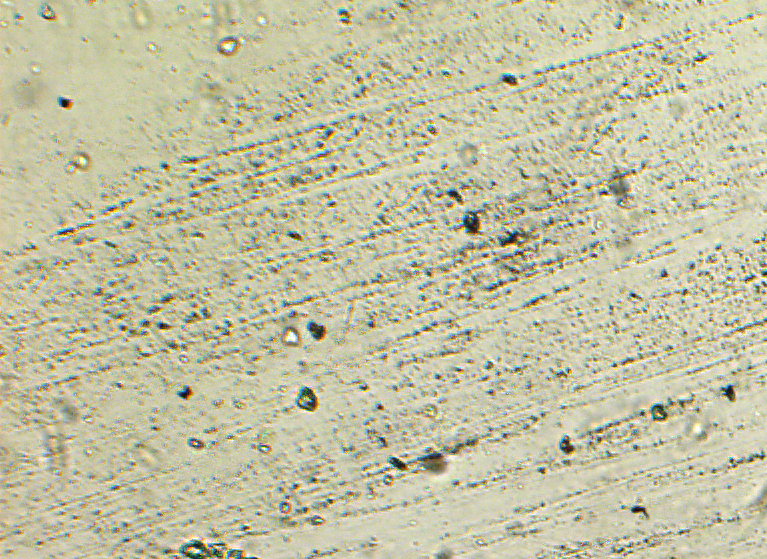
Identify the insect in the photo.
Pachyneuron kamathi
